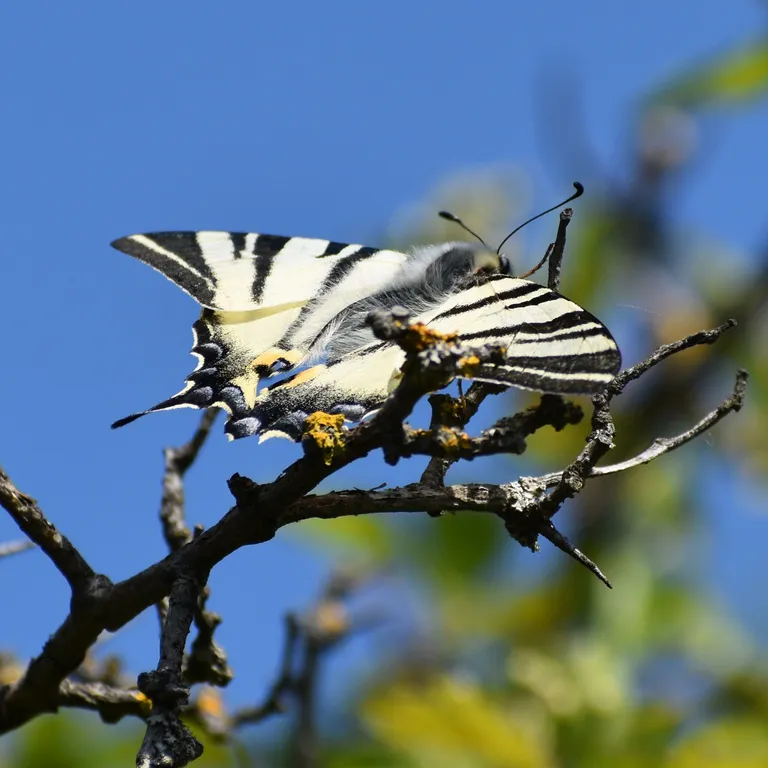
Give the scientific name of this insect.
Iphiclides podalirius
